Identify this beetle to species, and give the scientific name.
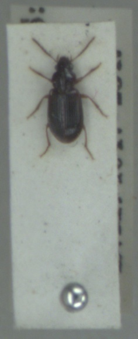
Bradycellus harpalinus
